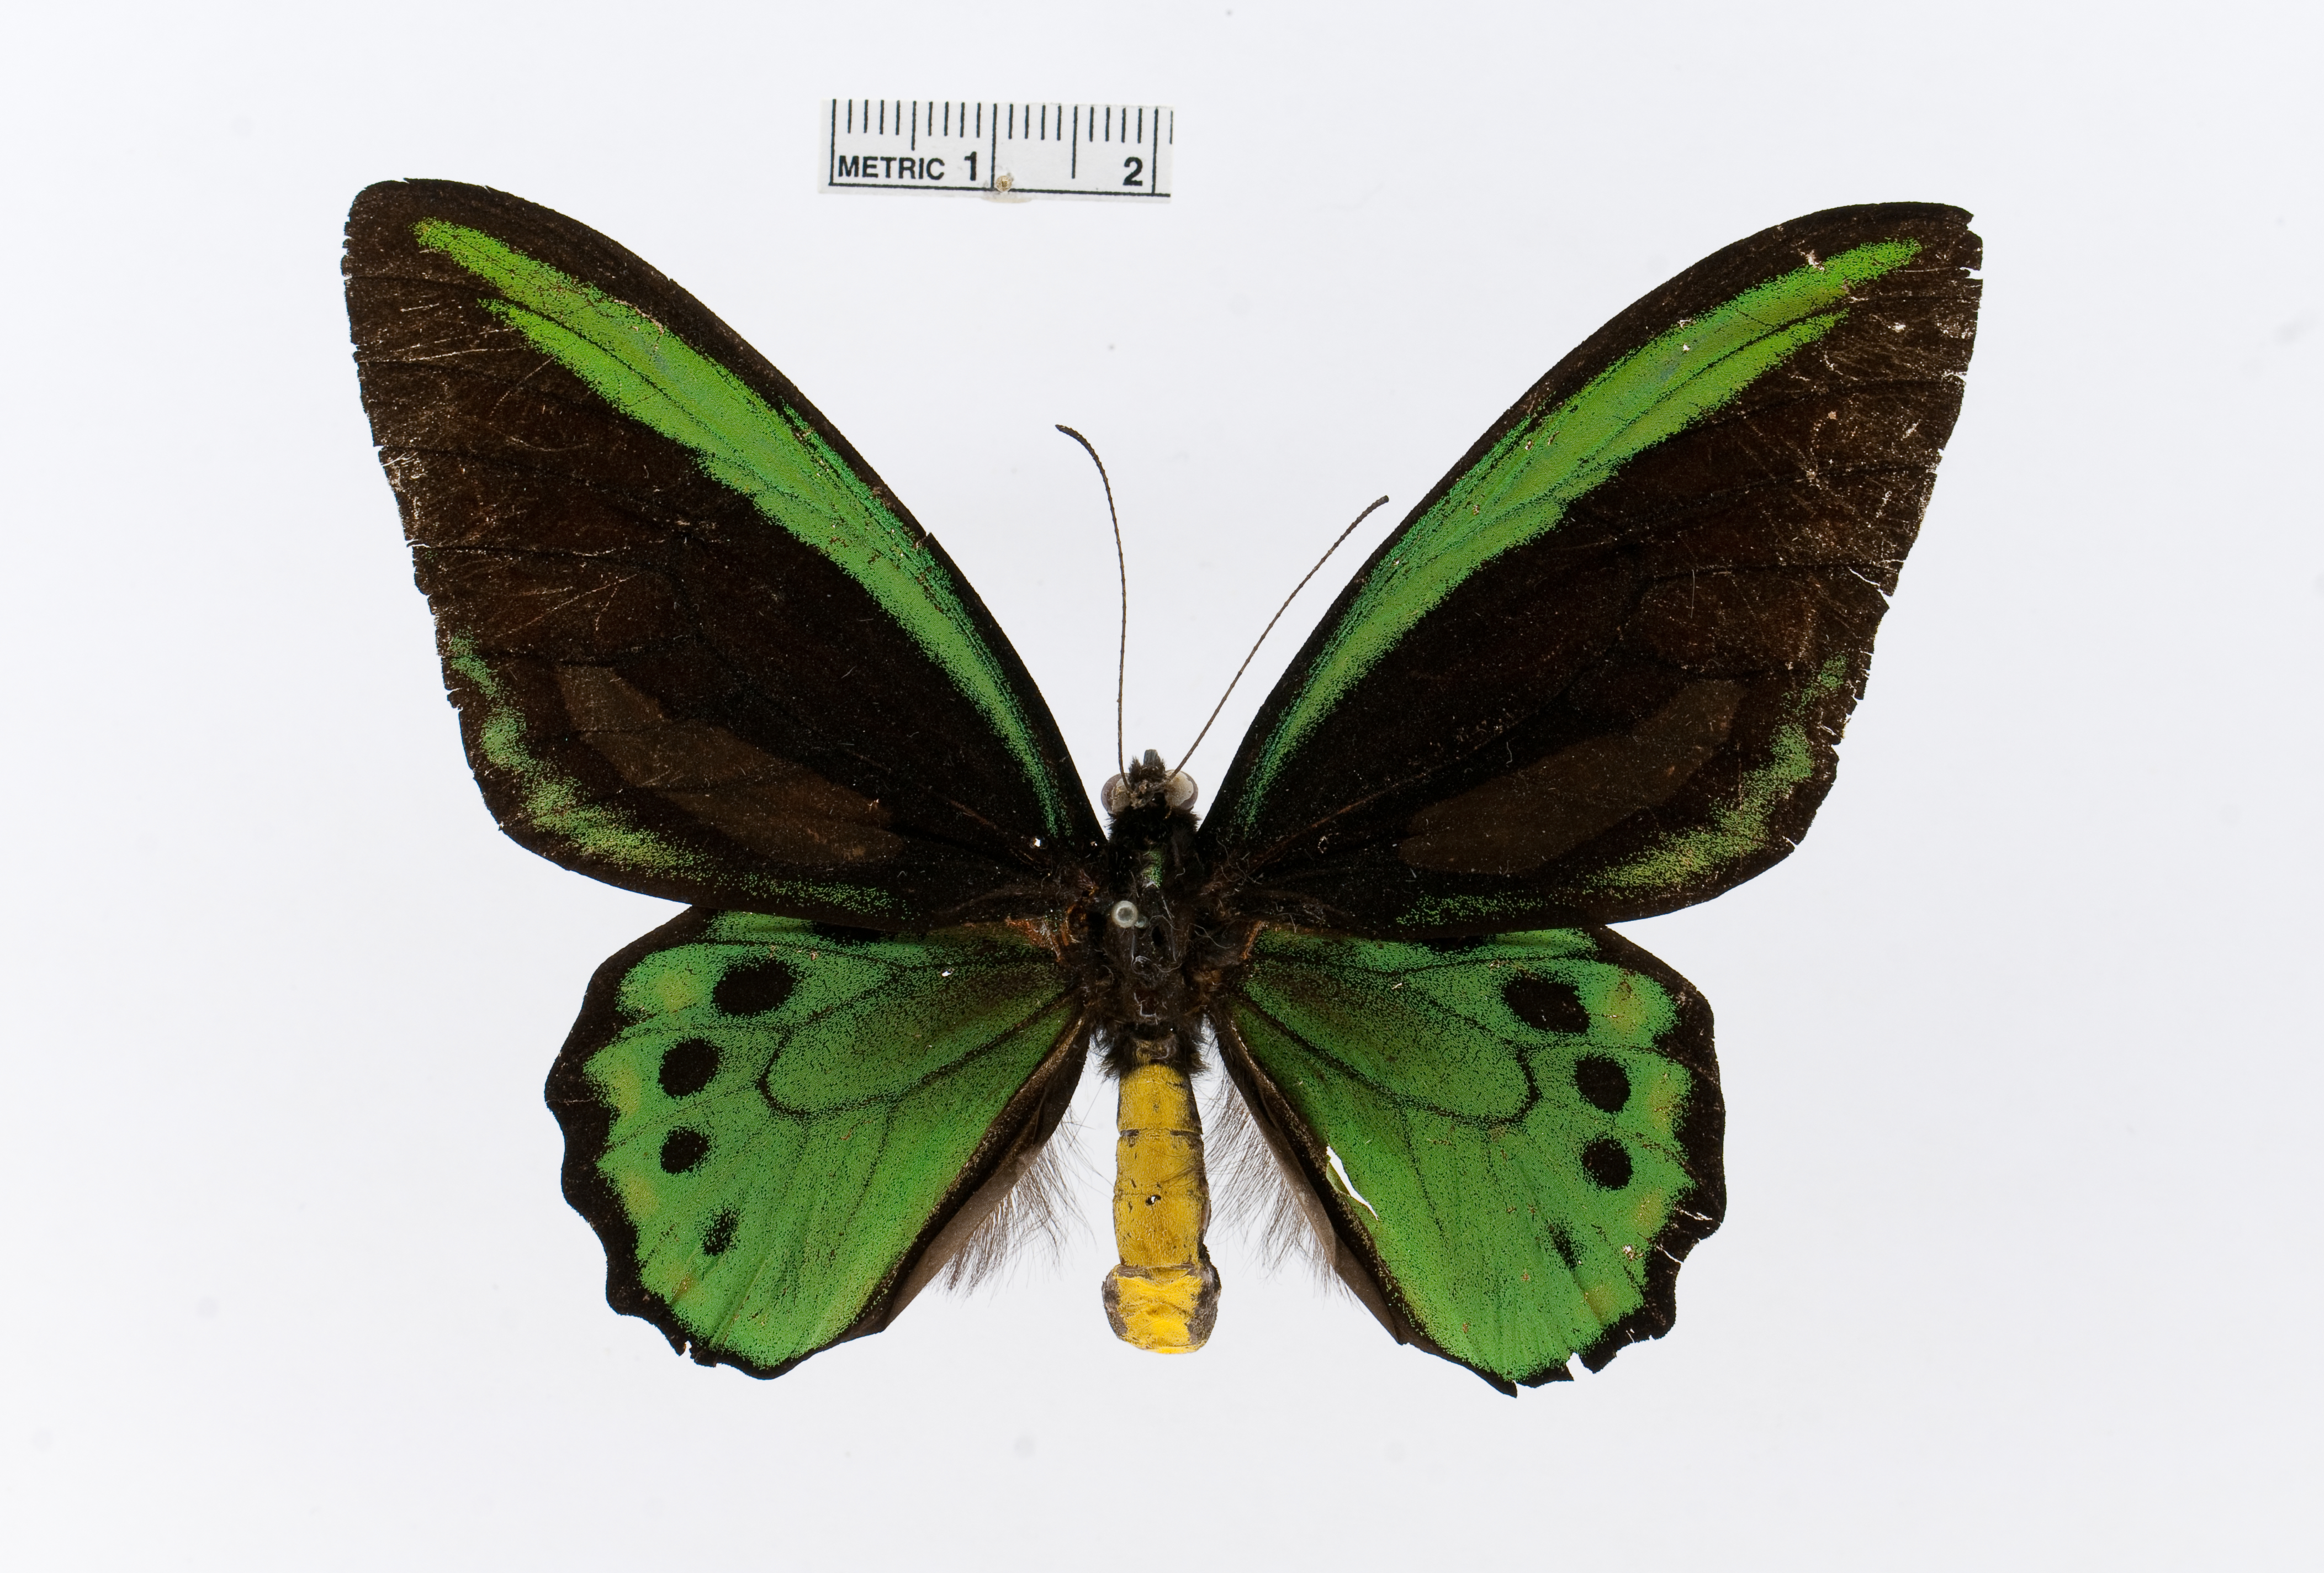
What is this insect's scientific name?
Ornithoptera richmondia
